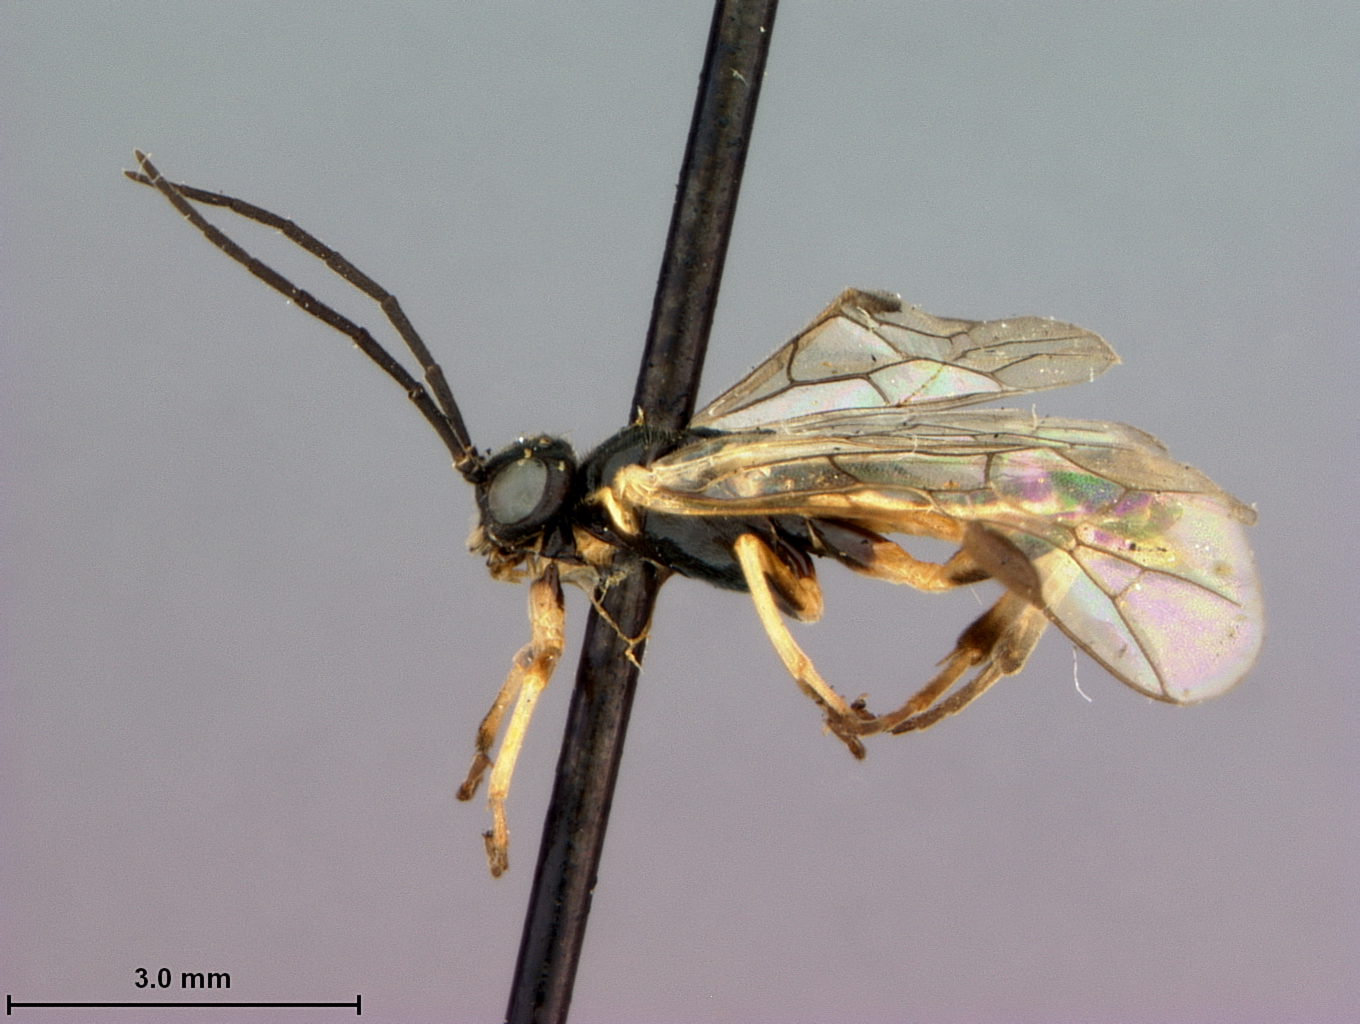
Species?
Pachynematus boulderensis
